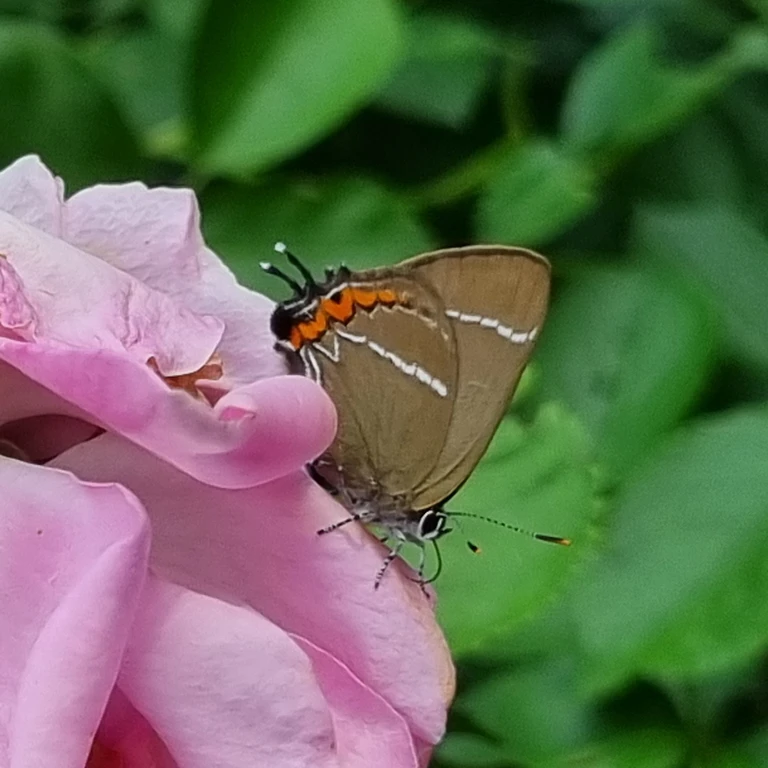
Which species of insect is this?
Satyrium w-album
